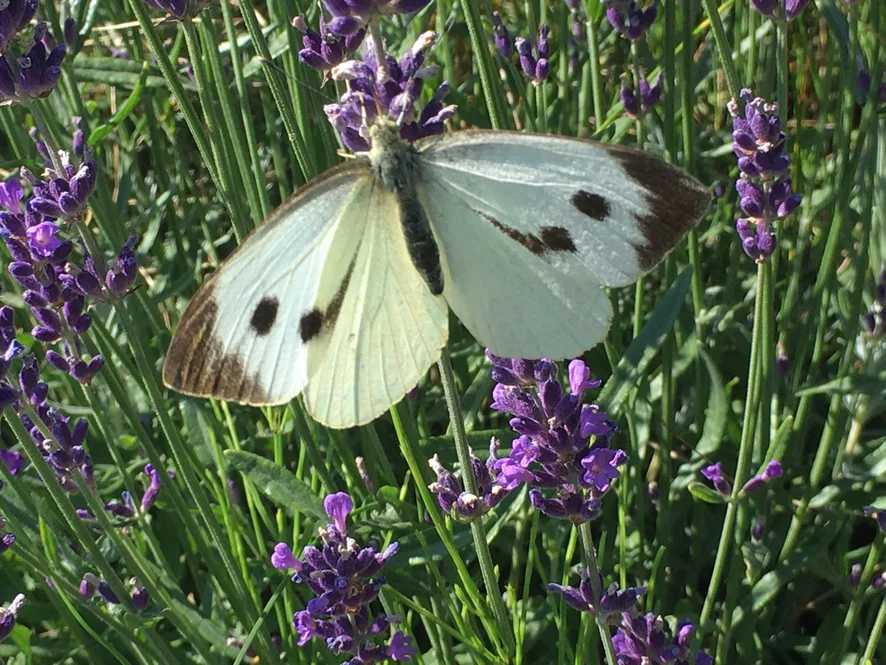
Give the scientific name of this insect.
Pieris brassicae
